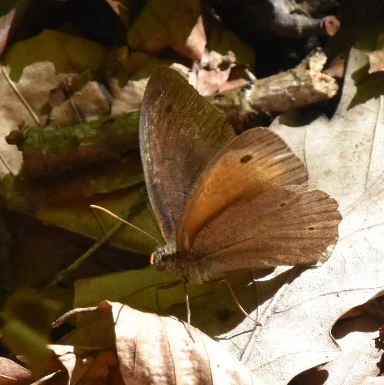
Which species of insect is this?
Maniola jurtina
